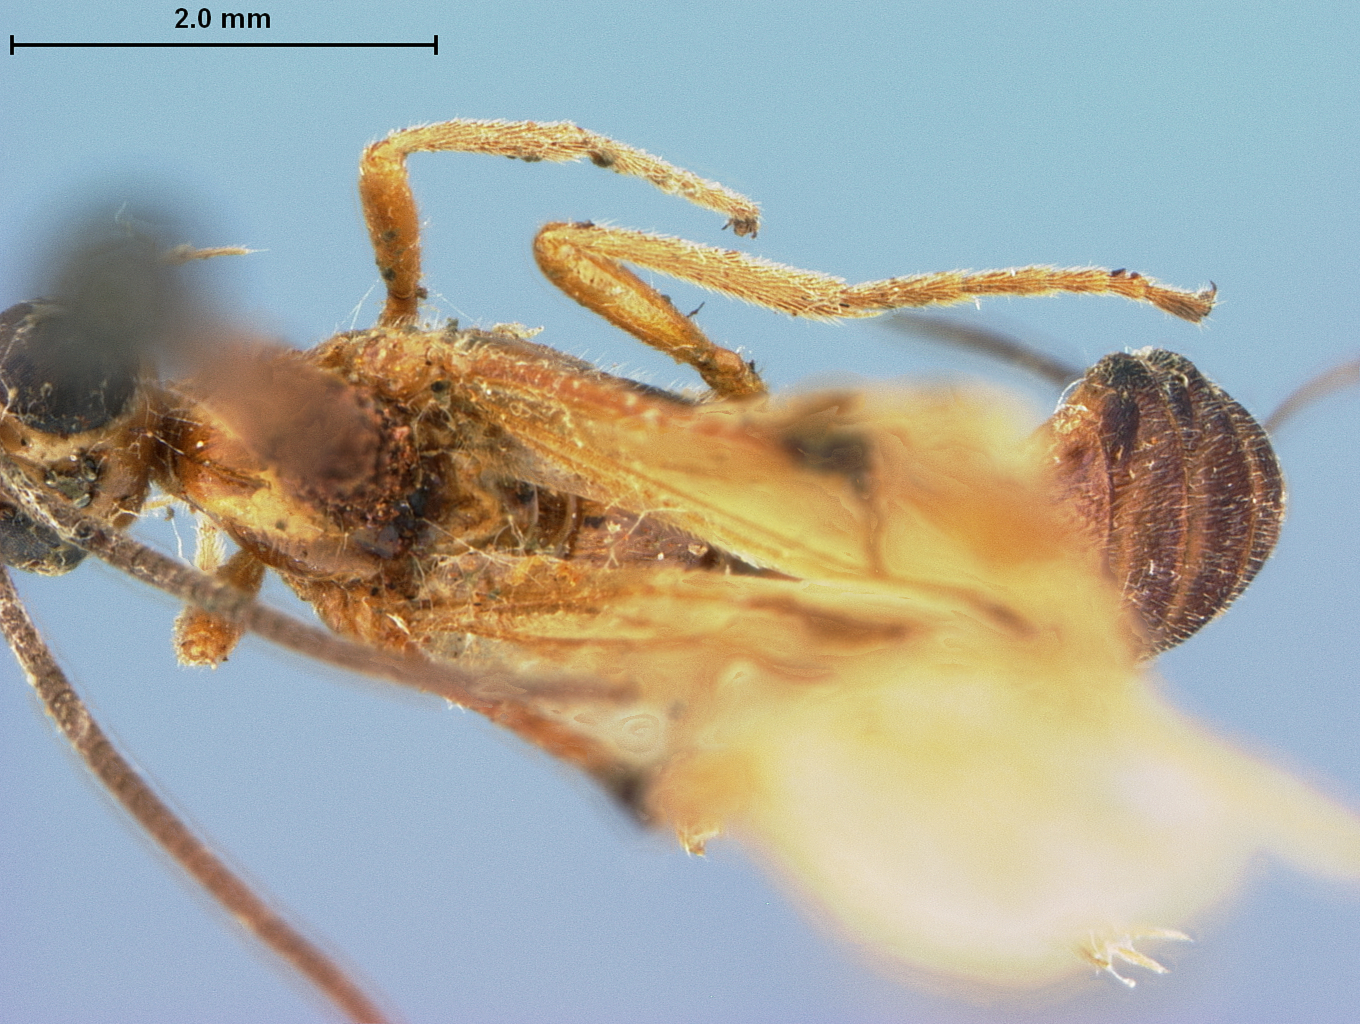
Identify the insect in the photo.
Aphrastobracon sinuatus
